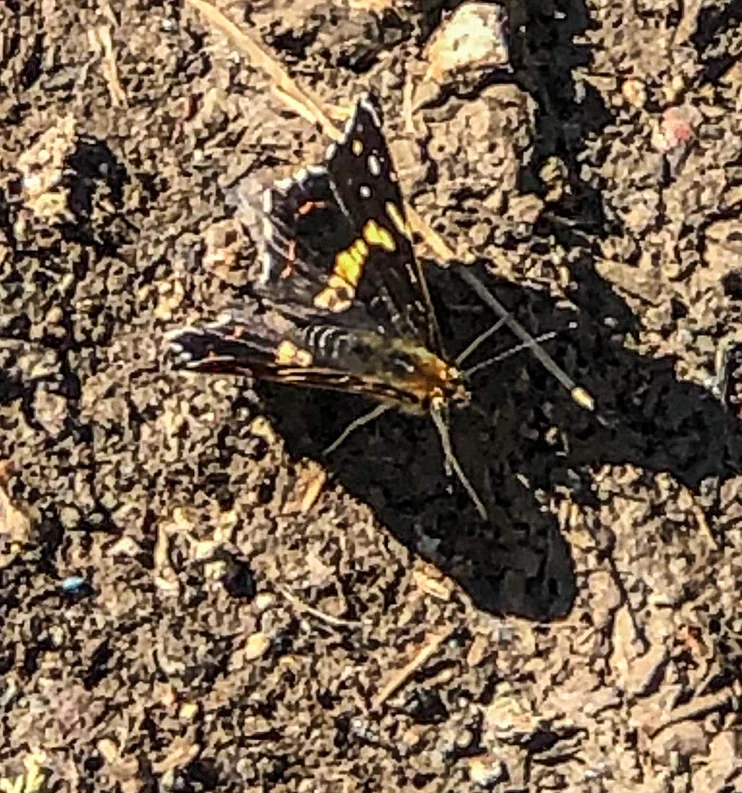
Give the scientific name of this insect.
Araschnia levana
